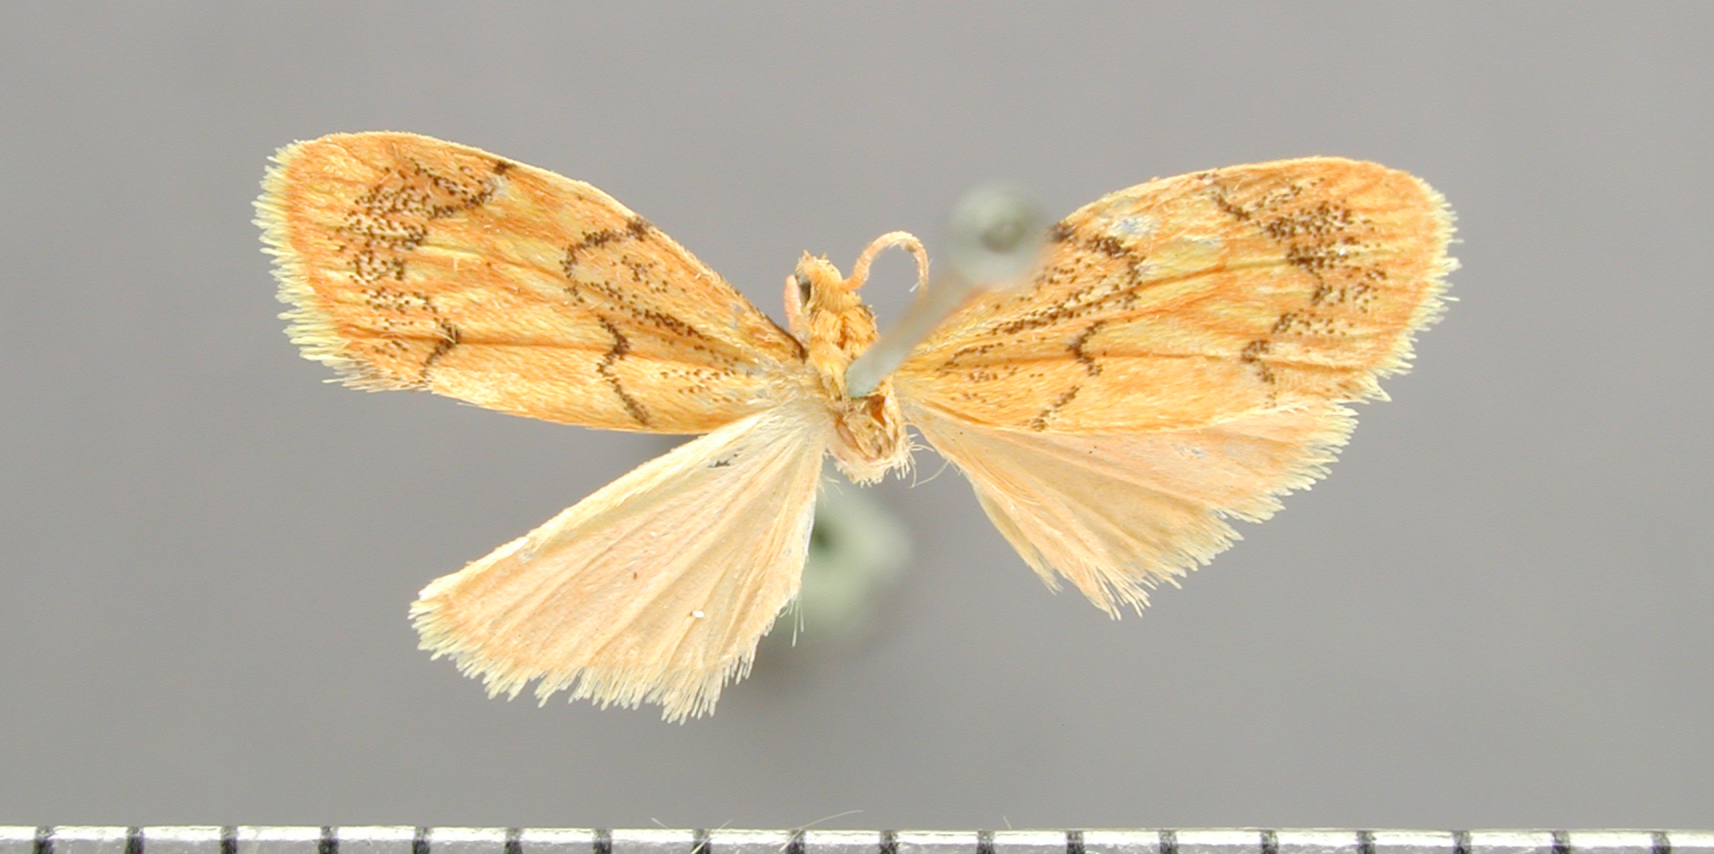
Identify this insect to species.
Talara esperanza
